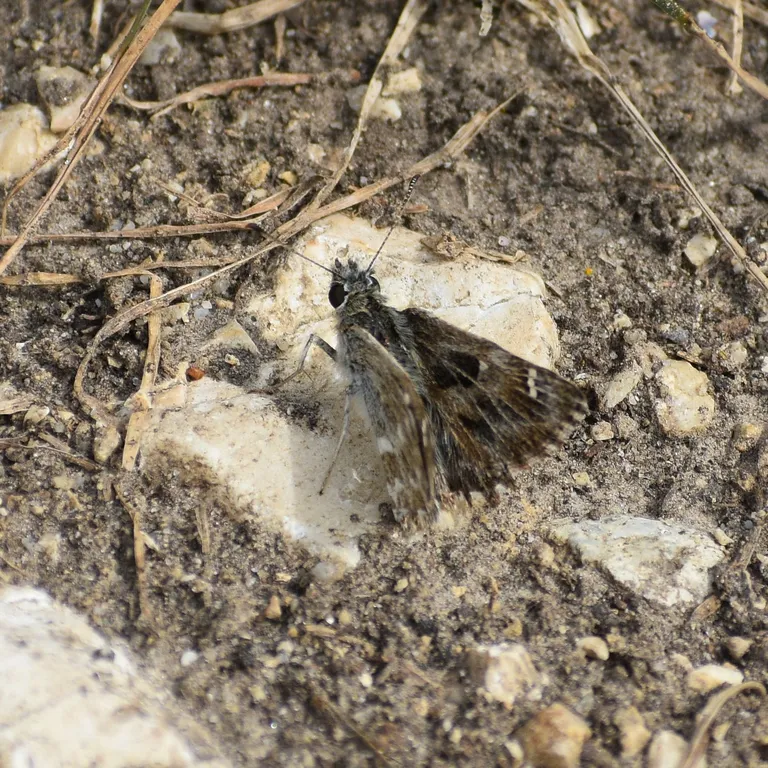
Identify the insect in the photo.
Carcharodus alceae
